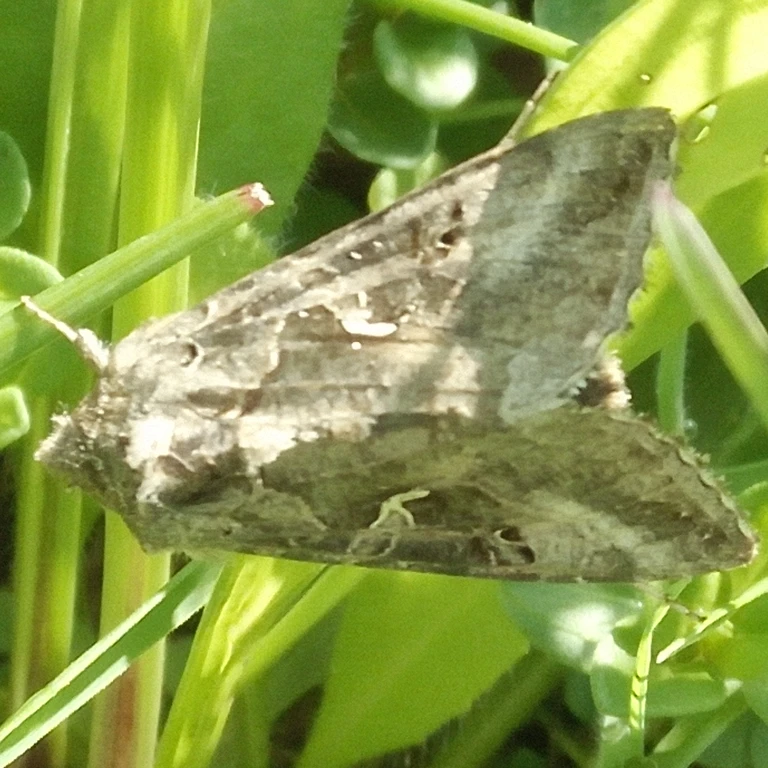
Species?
Autographa gamma
